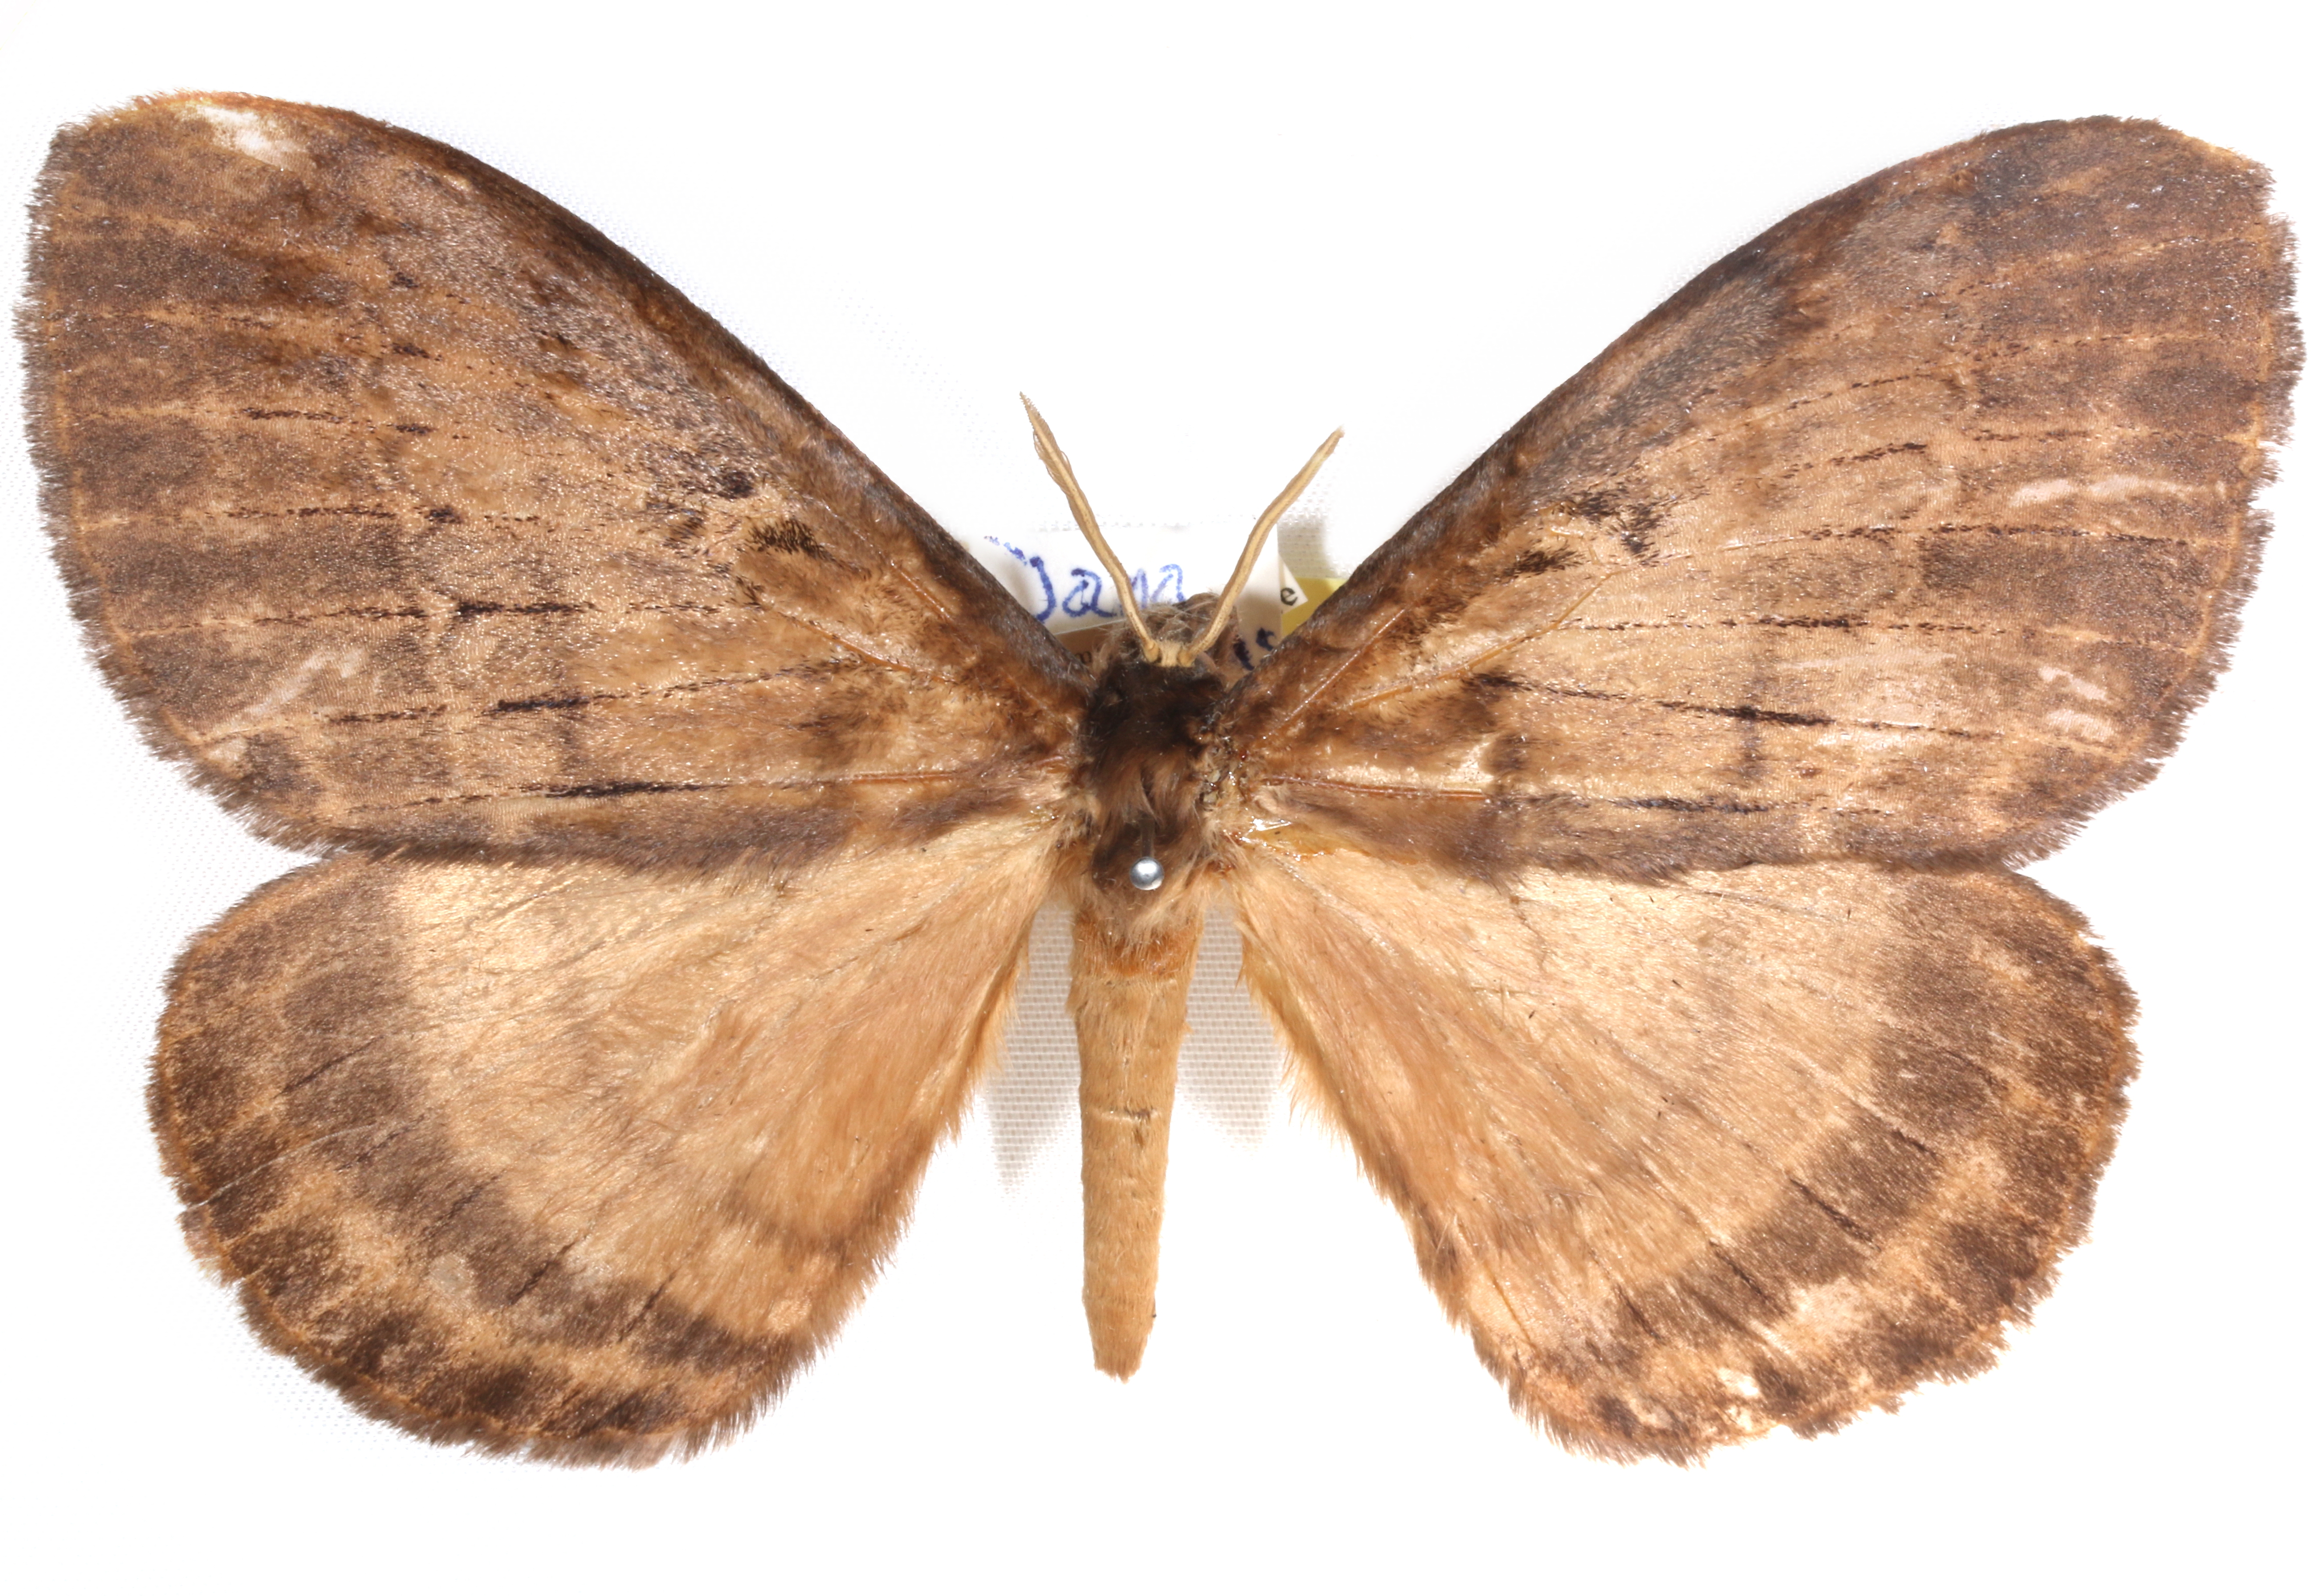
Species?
Tantaliana tantalus
